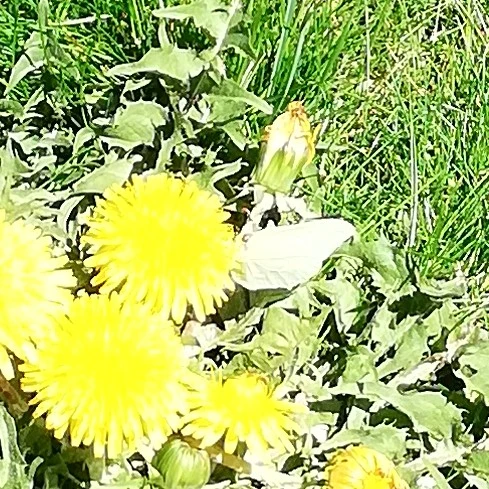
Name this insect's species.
Gonepteryx rhamni
